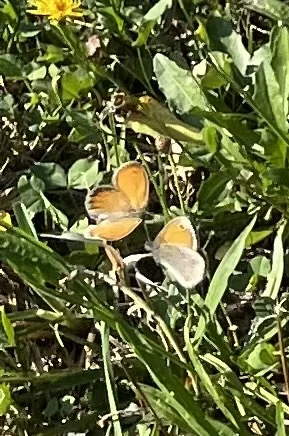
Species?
Coenonympha pamphilus
